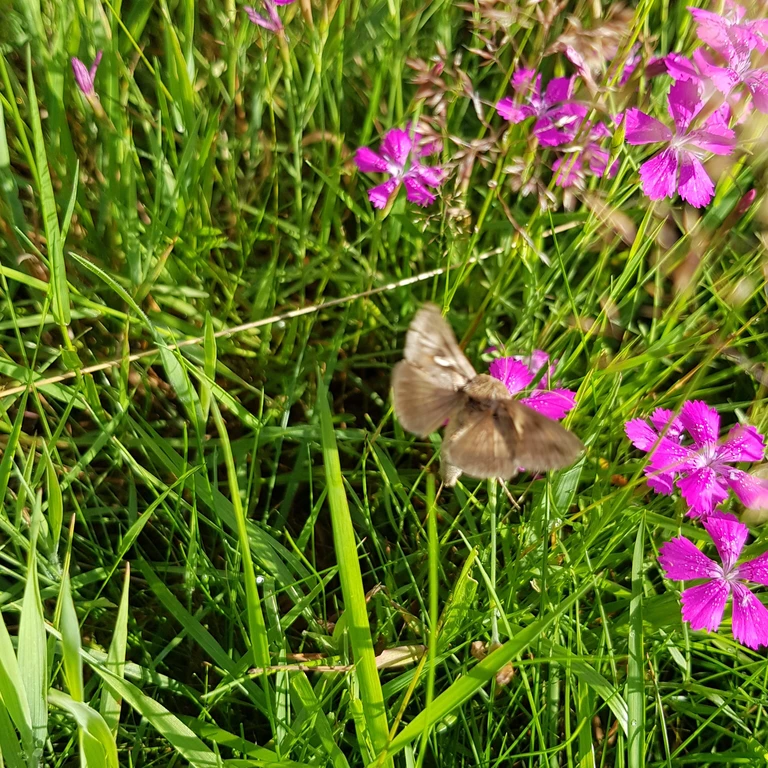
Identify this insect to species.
Autographa gamma
